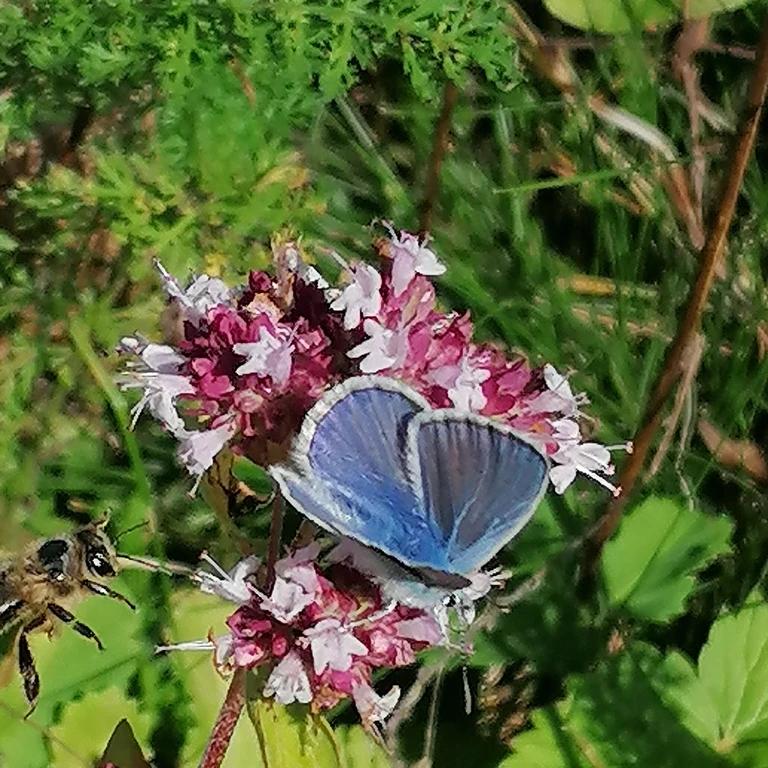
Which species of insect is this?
Polyommatus icarus
